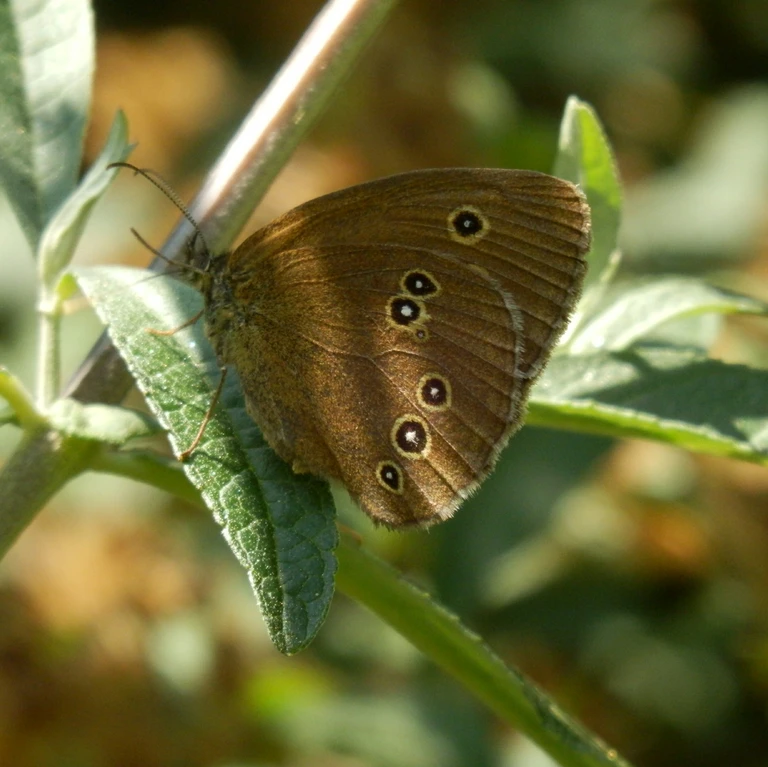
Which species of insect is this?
Aphantopus hyperantus
